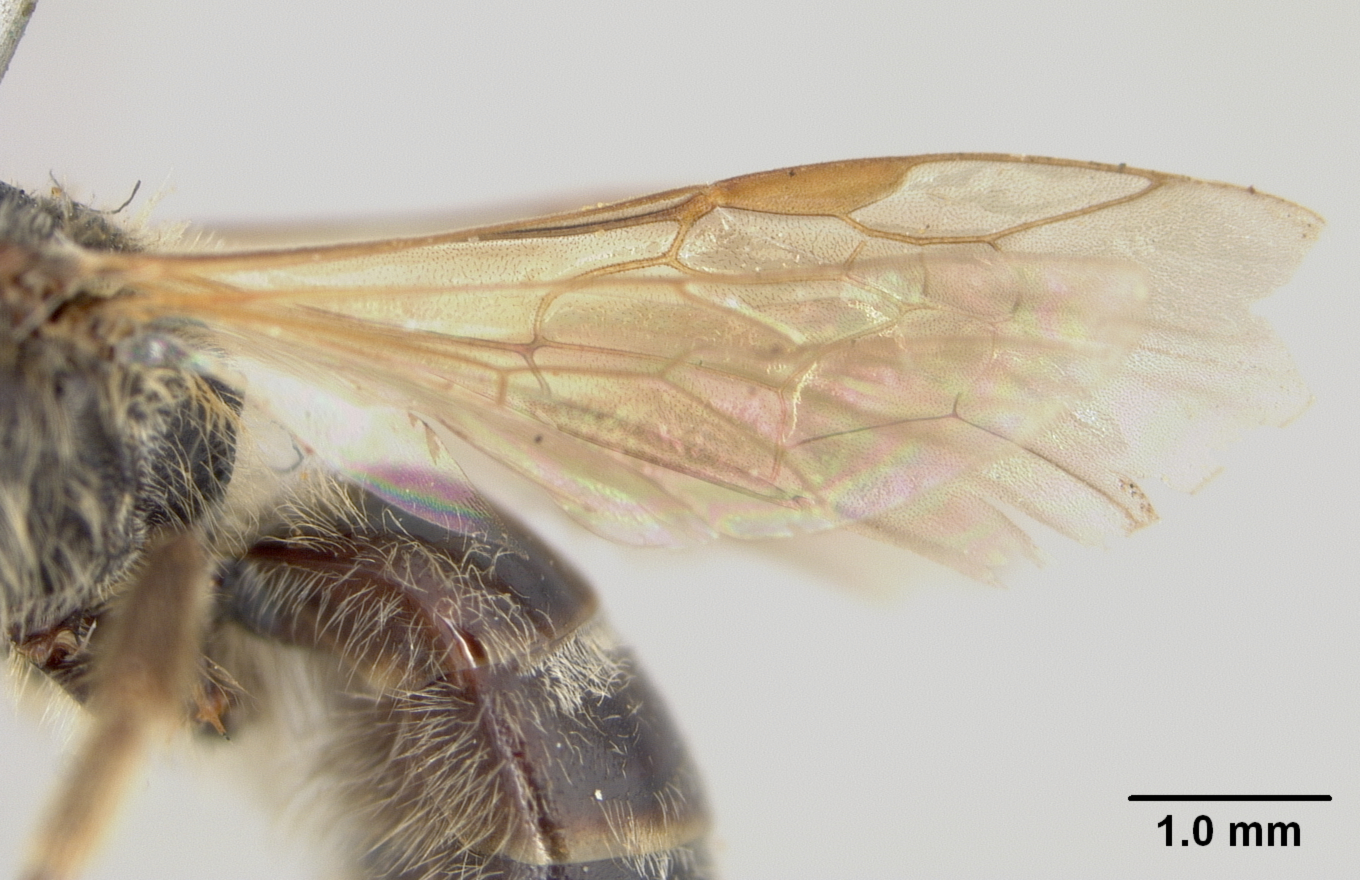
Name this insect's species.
Halictus arcuatus
